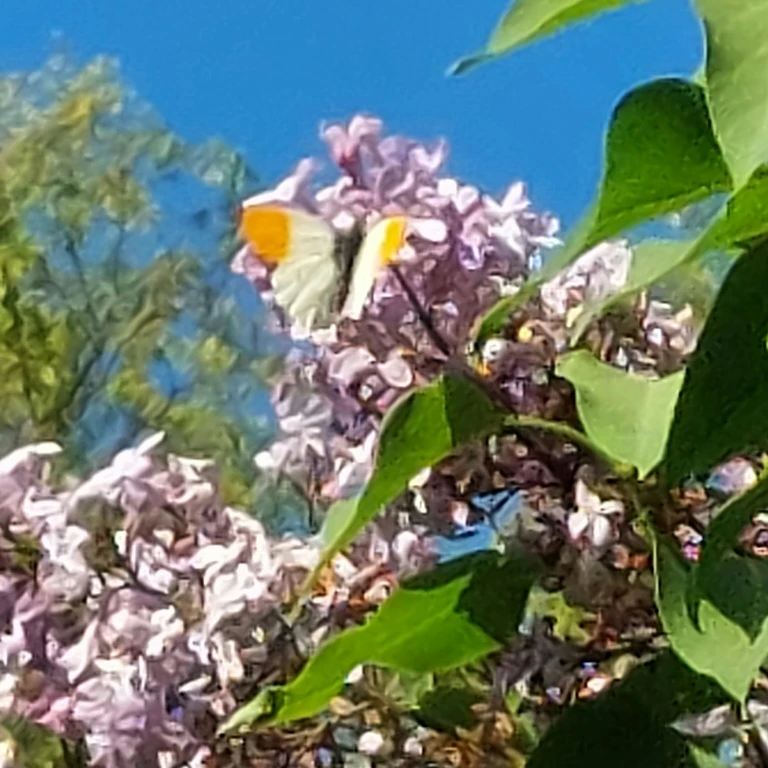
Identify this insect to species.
Anthocharis cardamines
